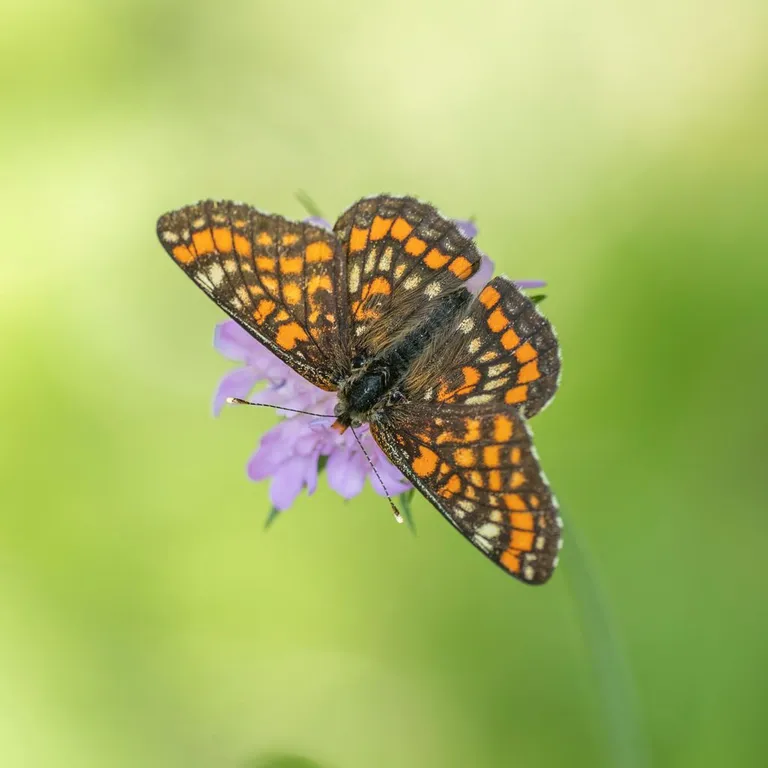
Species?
Euphydryas maturna
